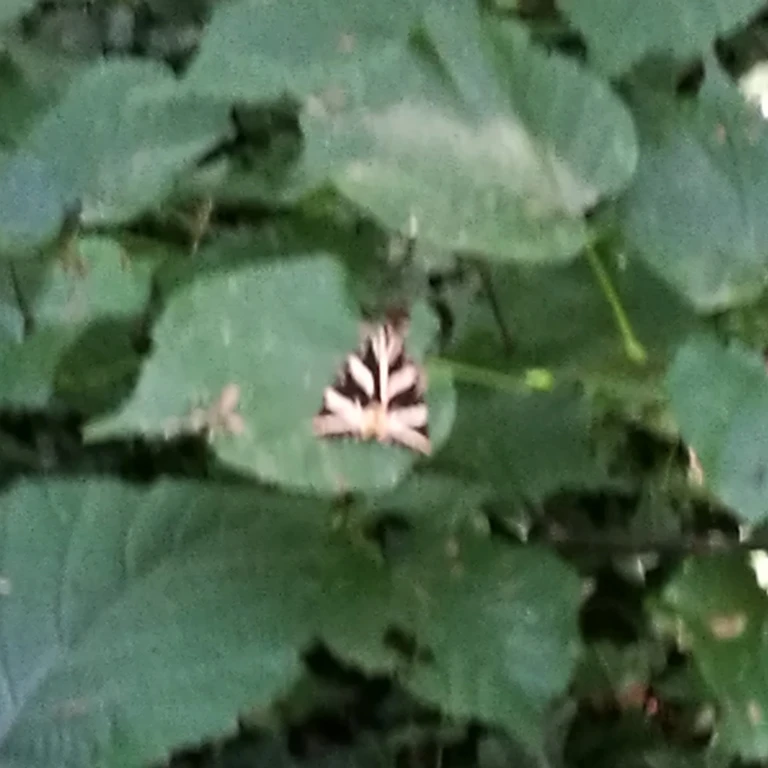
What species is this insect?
Euplagia quadripunctaria
